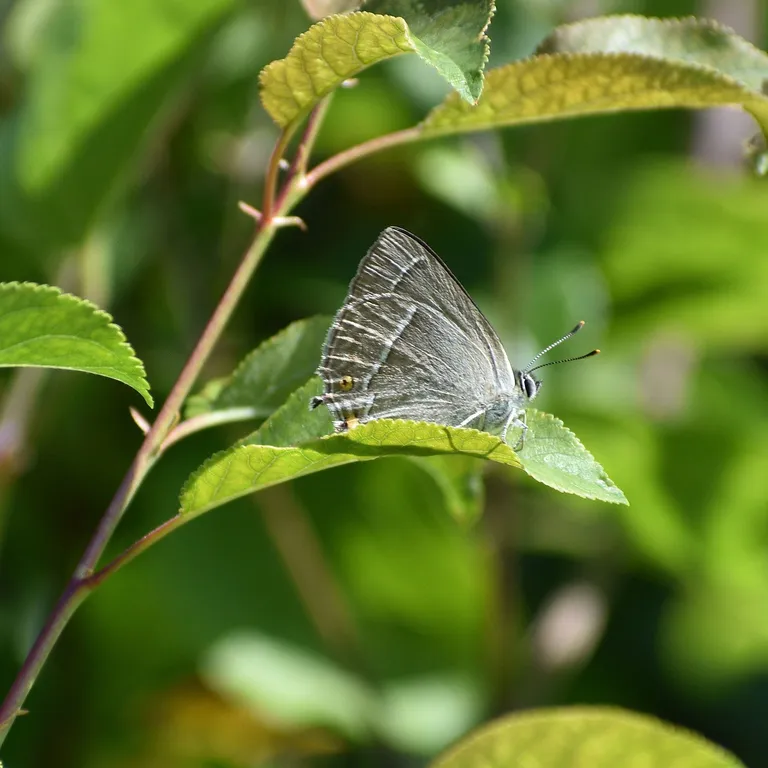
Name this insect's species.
Favonius quercus (also Quercusia quercus)
